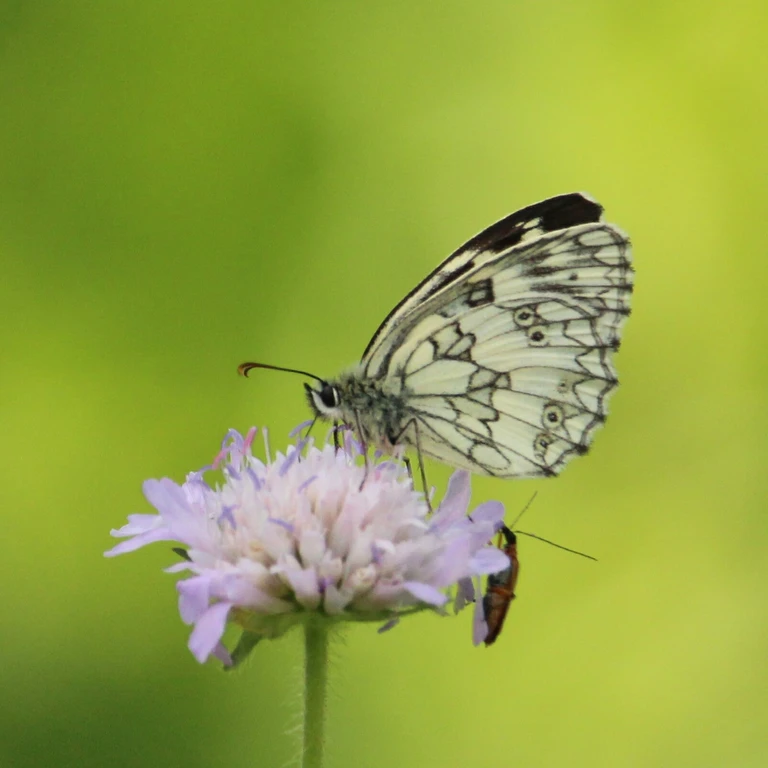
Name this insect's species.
Melanargia galathea
